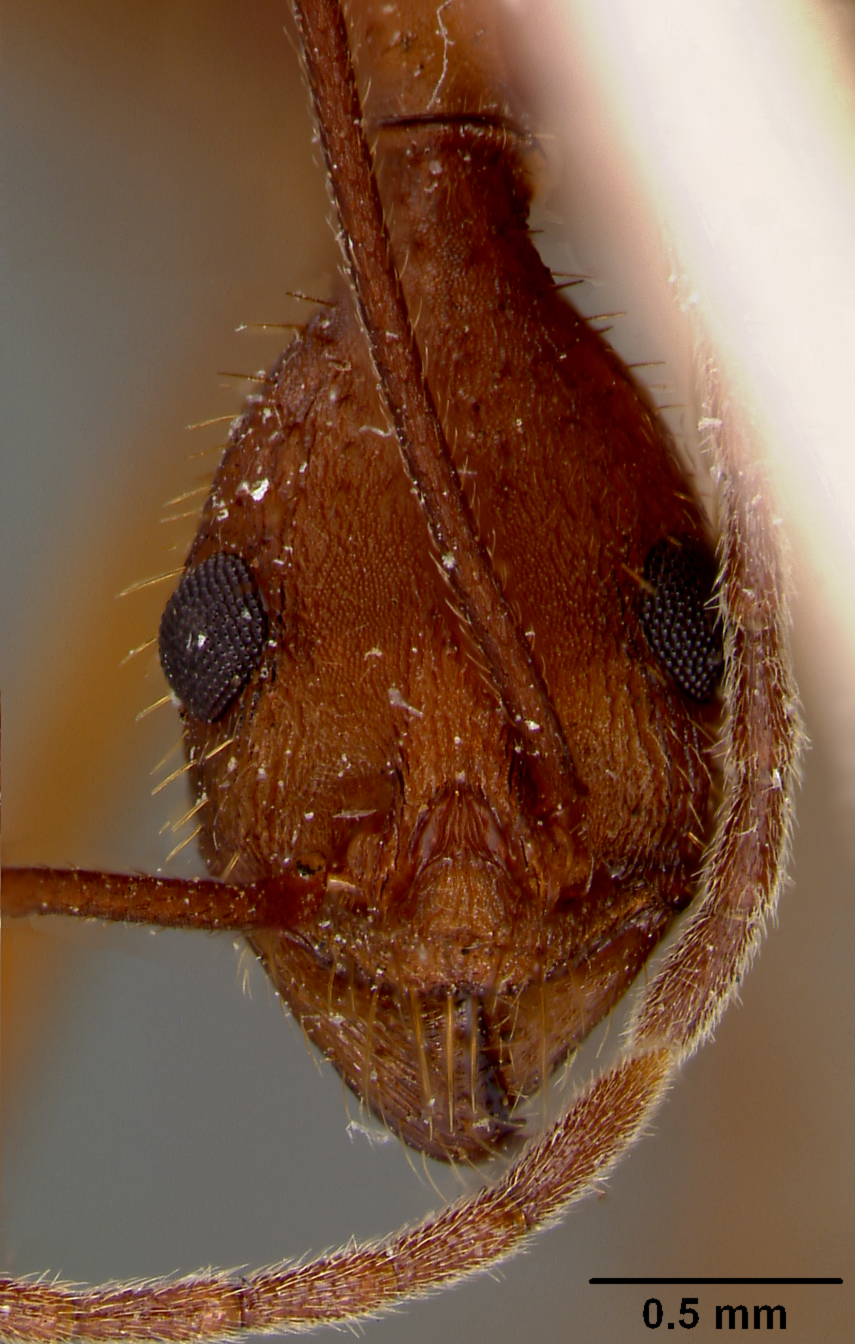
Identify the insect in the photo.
Aphaenogaster phalangium
